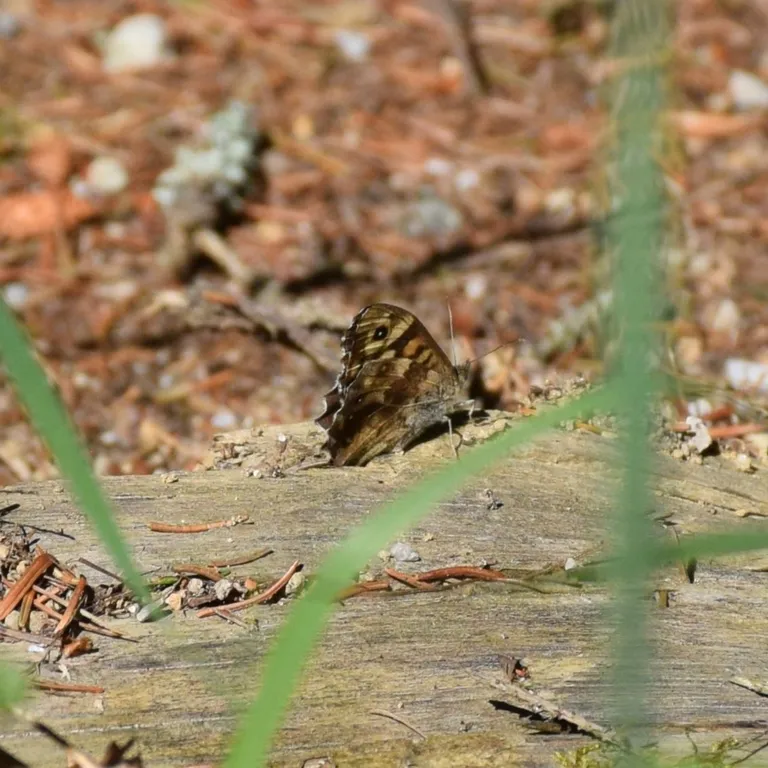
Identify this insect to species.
Pararge aegeria
